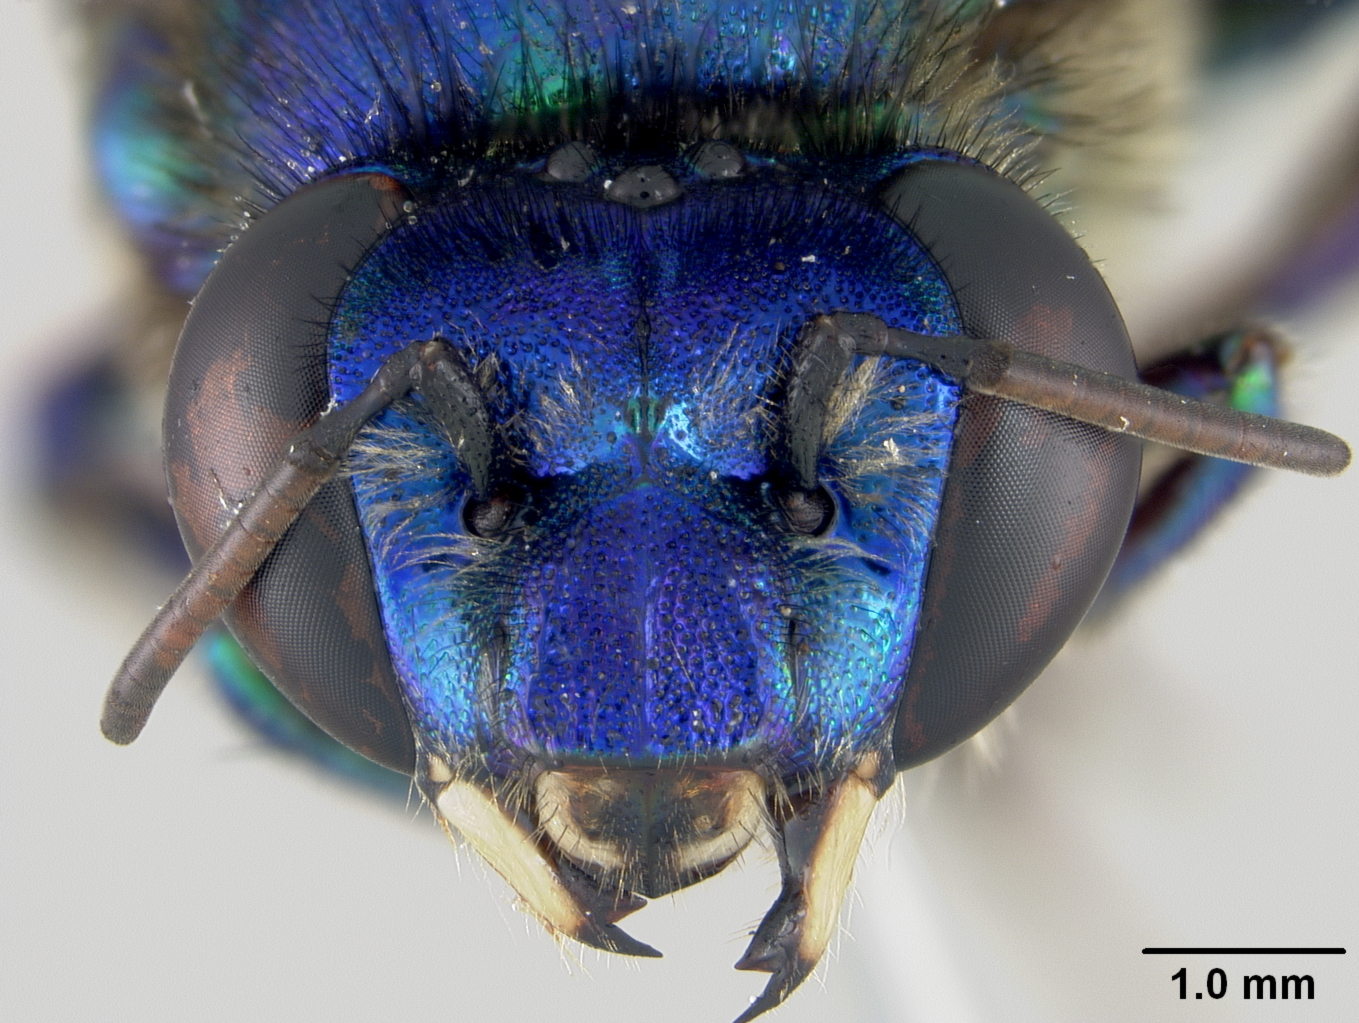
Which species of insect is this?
Euglossa maculilabris
